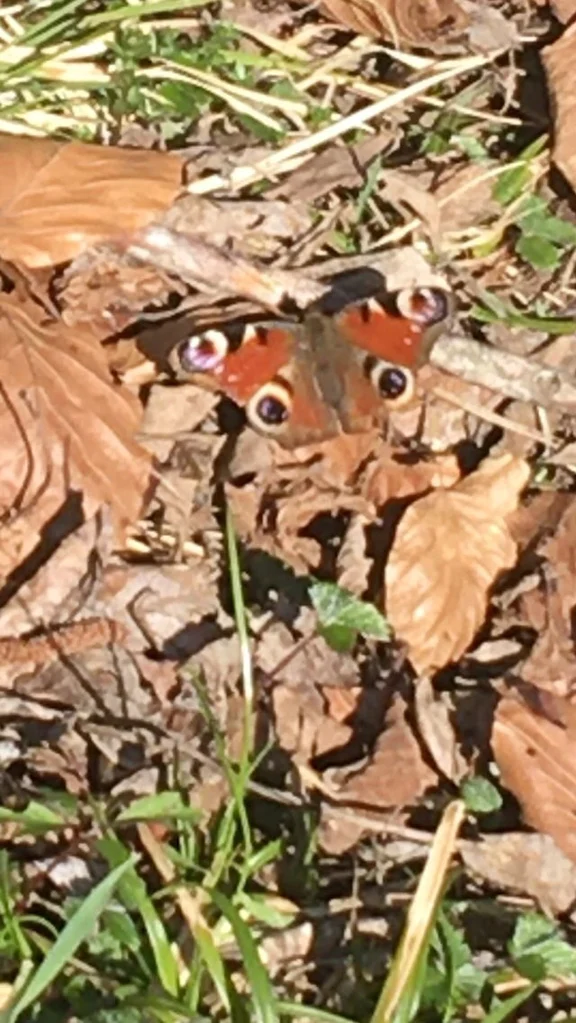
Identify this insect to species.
Aglais io
